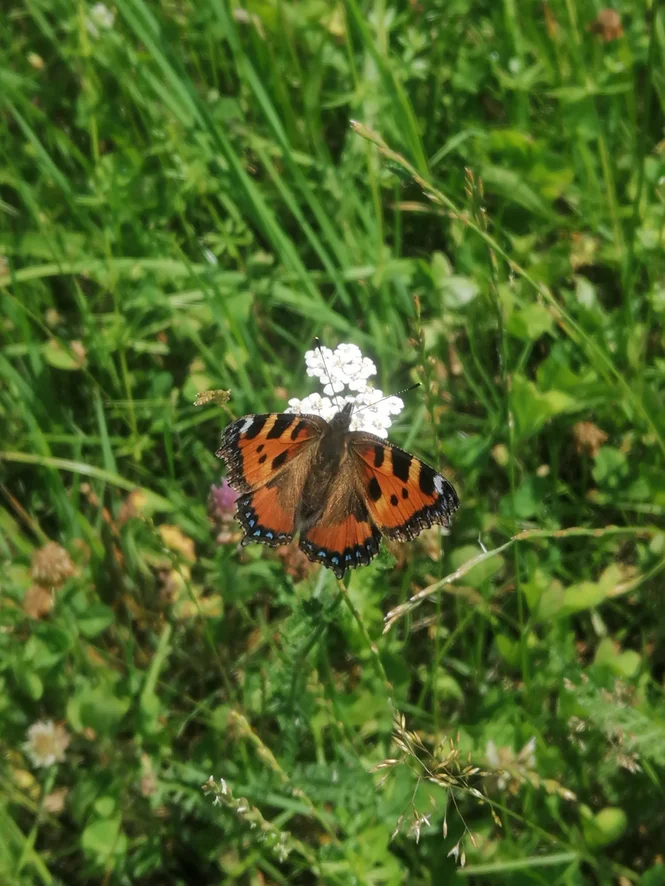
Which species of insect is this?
Aglais urticae
